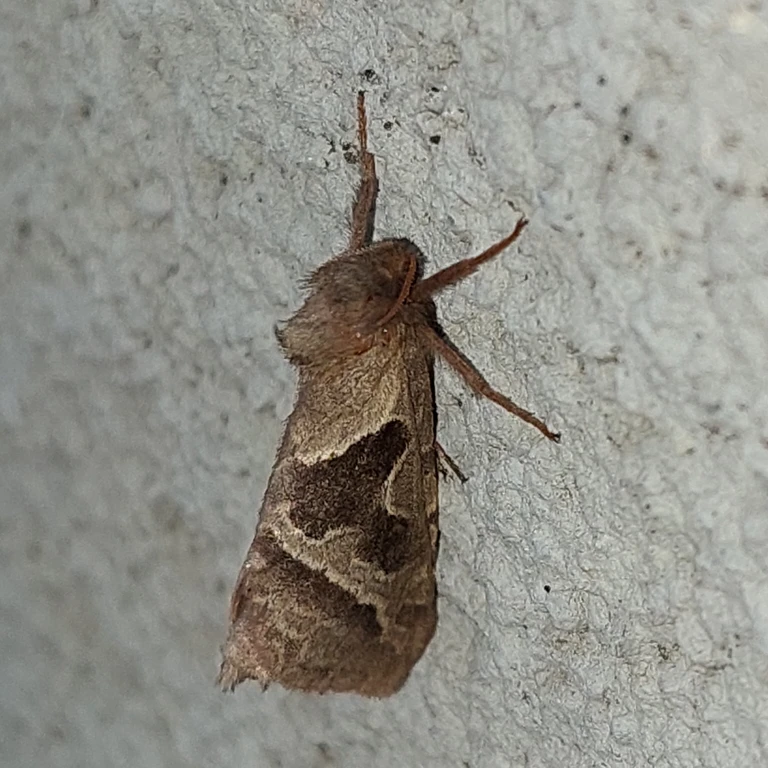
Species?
Triodia sylvina
